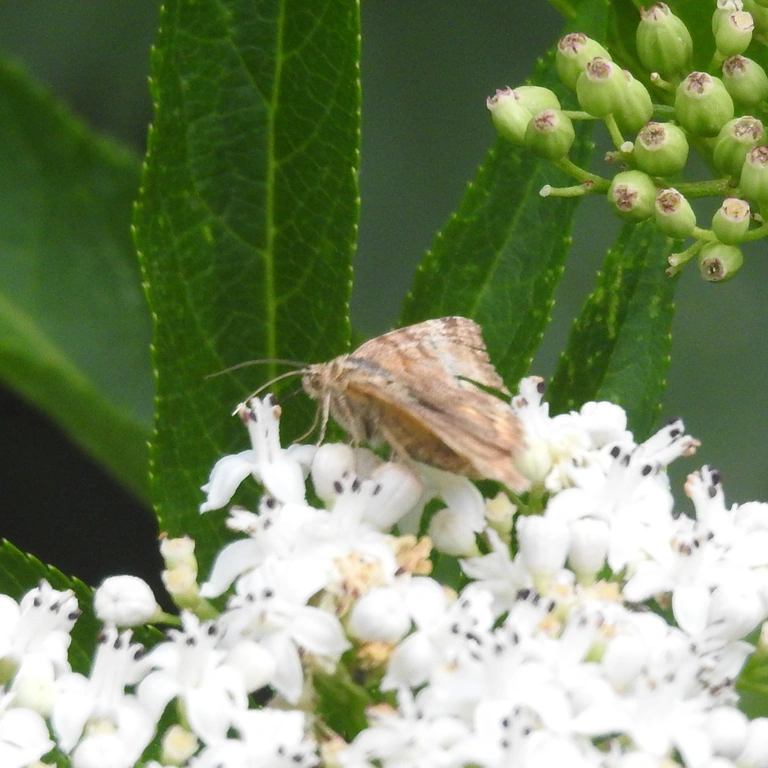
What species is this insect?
Euclidia glyphica
